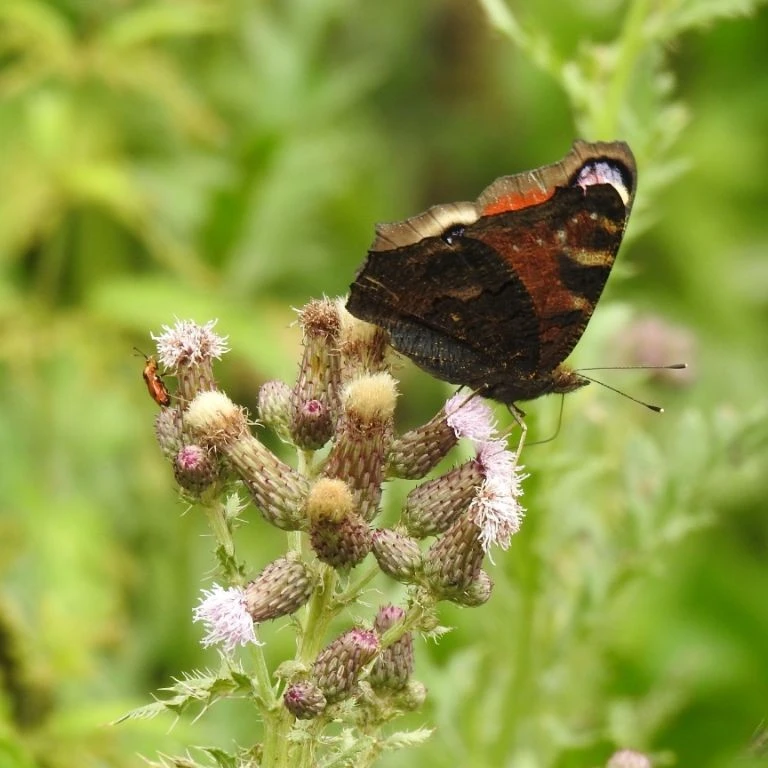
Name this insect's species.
Aglais io
